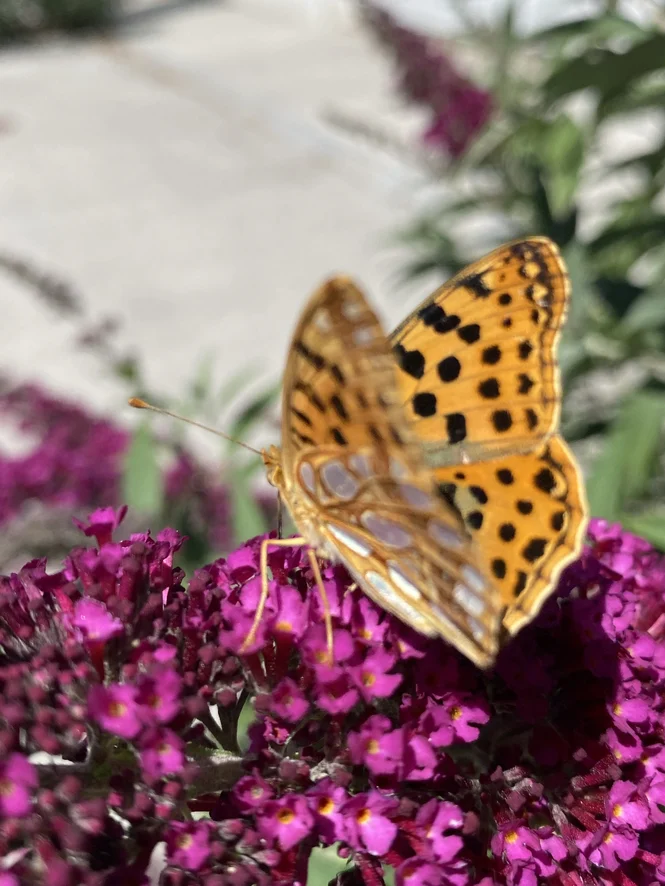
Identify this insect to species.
Issoria lathonia
